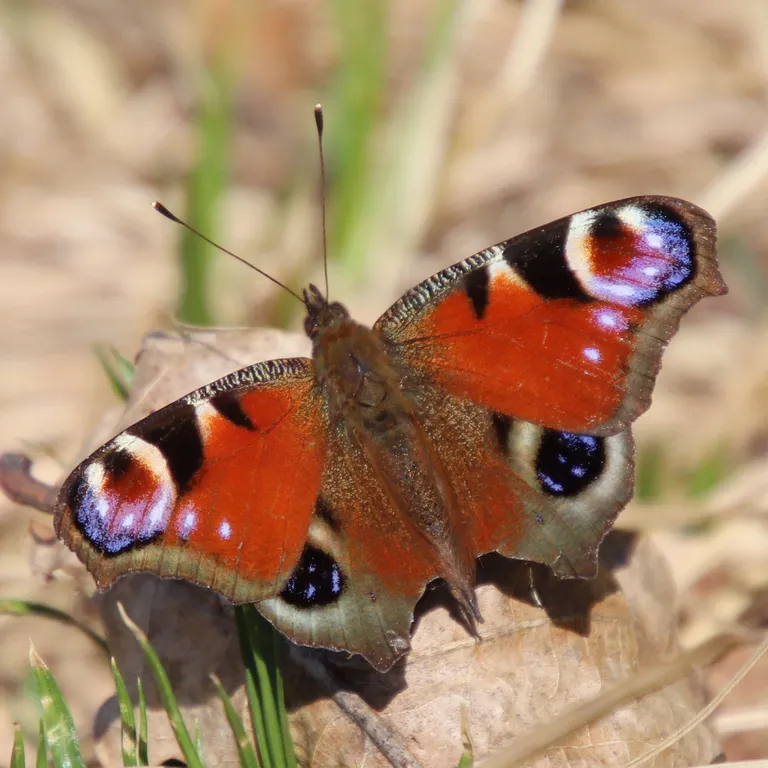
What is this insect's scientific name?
Aglais io
